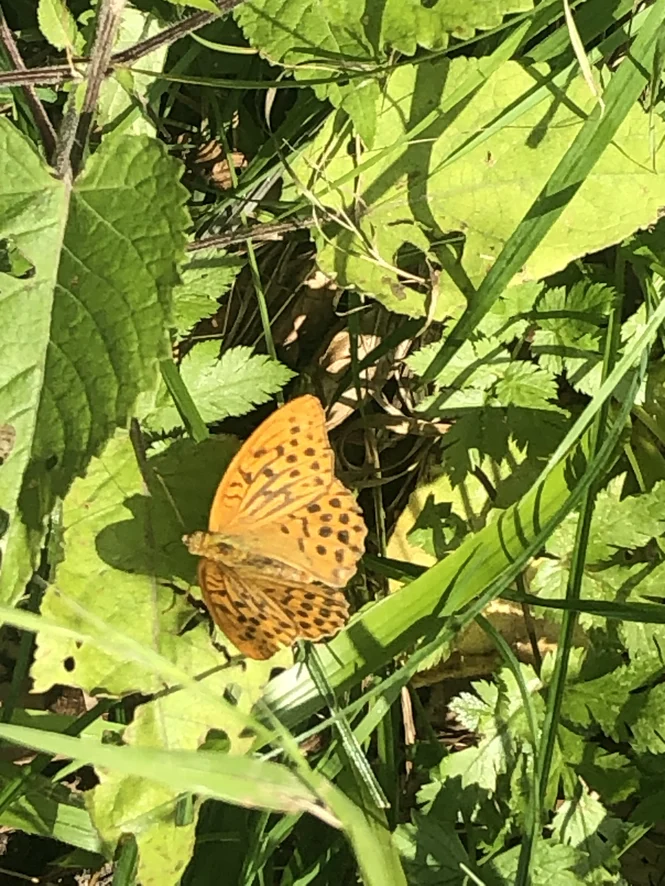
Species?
Argynnis paphia
